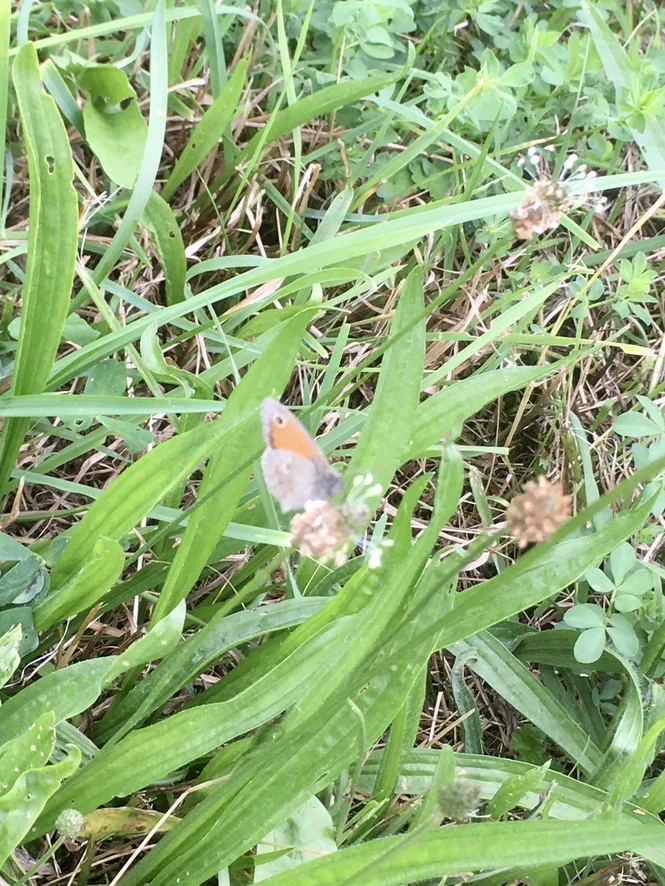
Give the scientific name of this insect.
Coenonympha pamphilus
